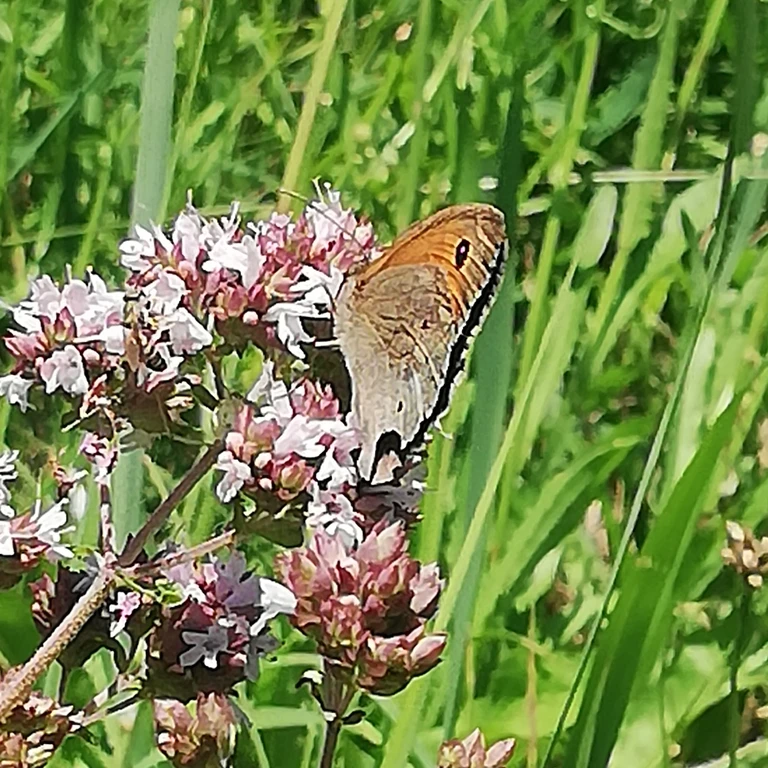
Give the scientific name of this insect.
Maniola jurtina
